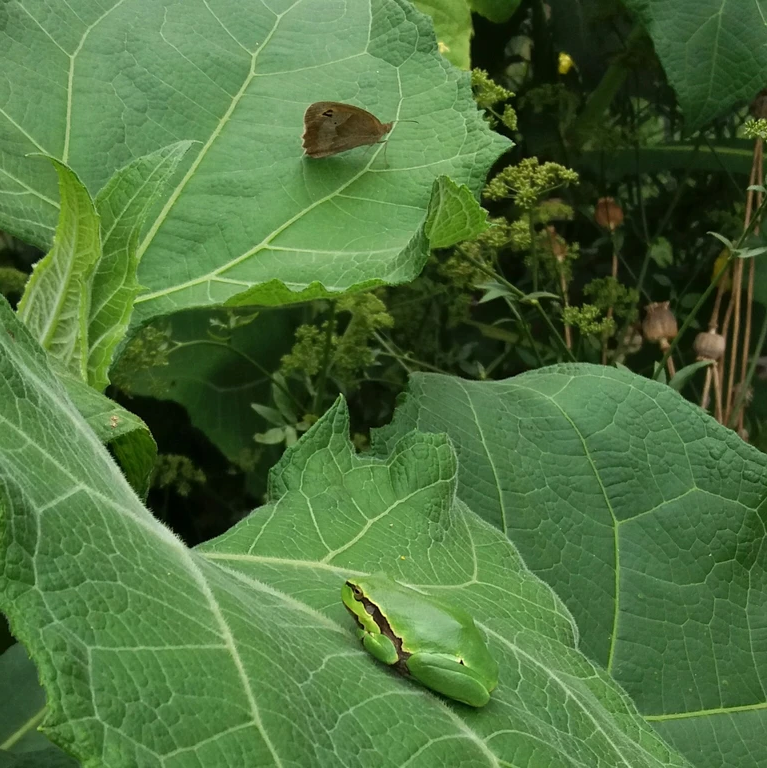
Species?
Maniola jurtina
